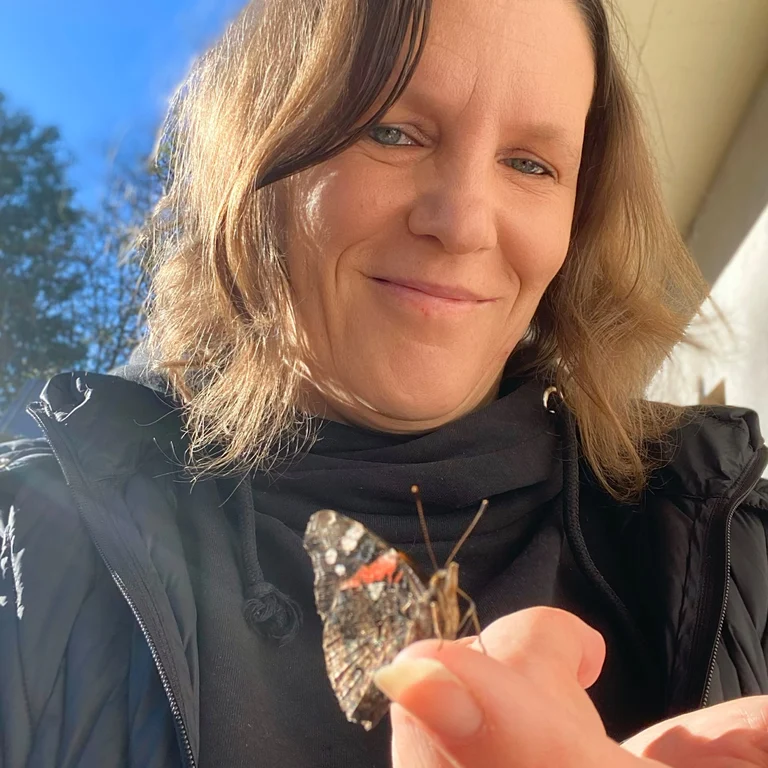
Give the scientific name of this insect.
Vanessa atalanta
